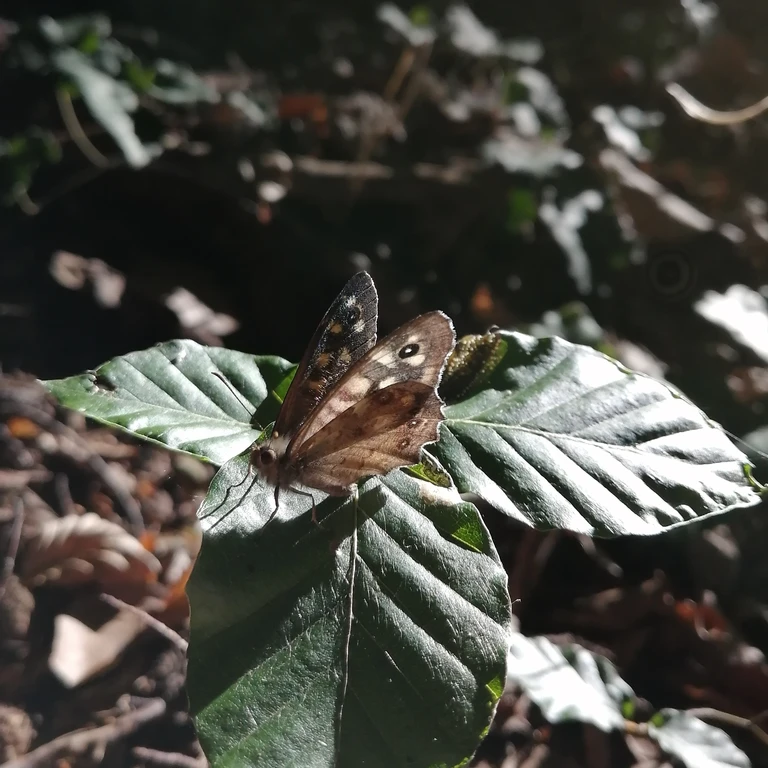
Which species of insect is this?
Pararge aegeria
